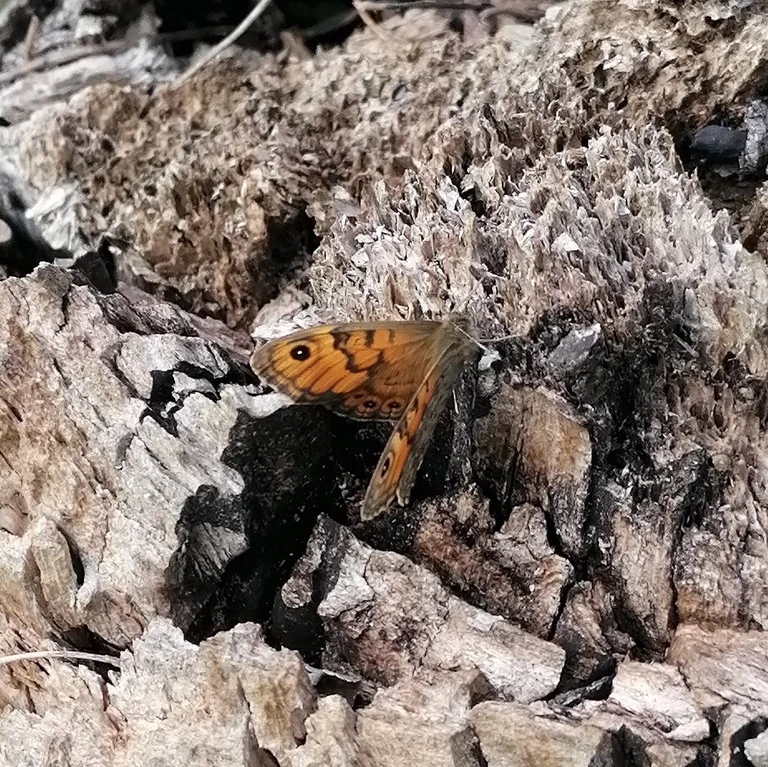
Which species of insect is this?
Lasiommata megera (also Pararge megera)
